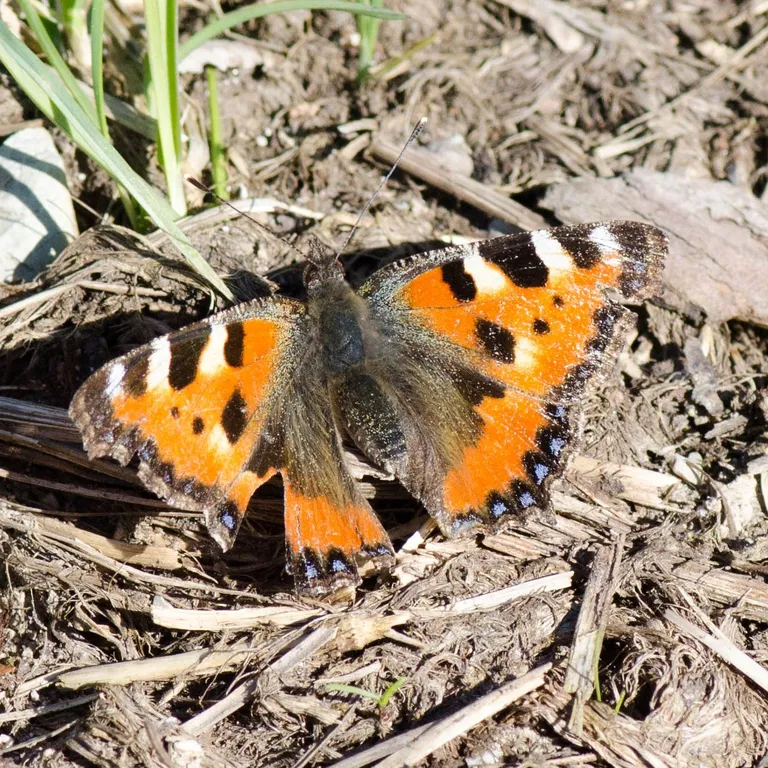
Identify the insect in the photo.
Aglais urticae
